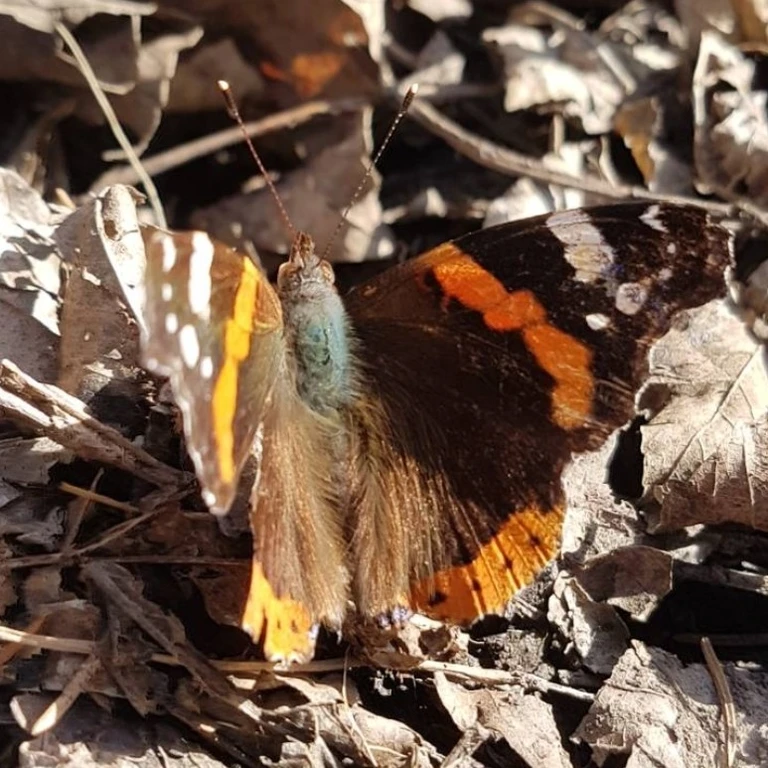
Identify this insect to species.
Vanessa atalanta
